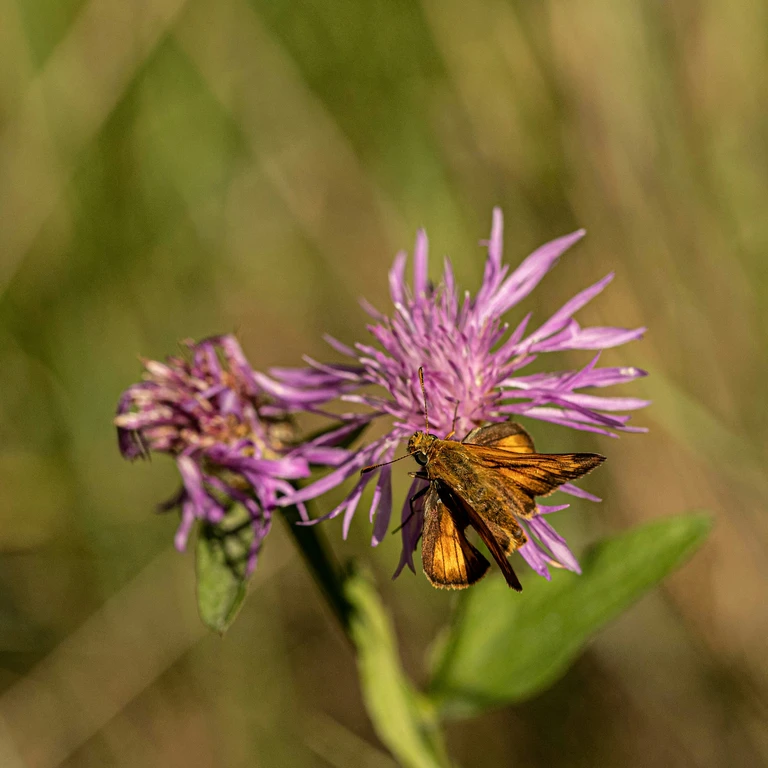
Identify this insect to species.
Ochlodes sylvanus (also Ochlodes venata)
